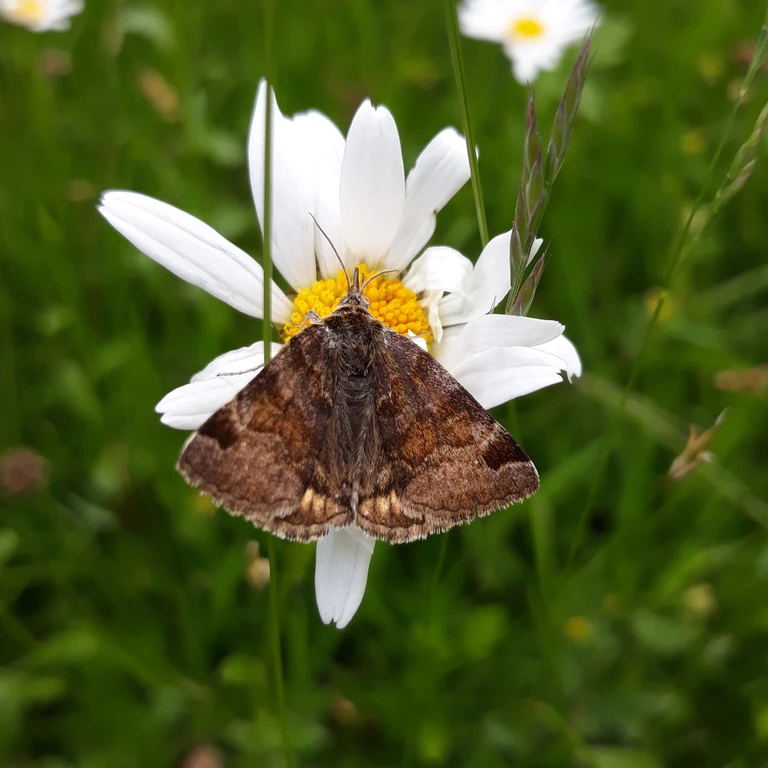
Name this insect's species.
Euclidia glyphica
